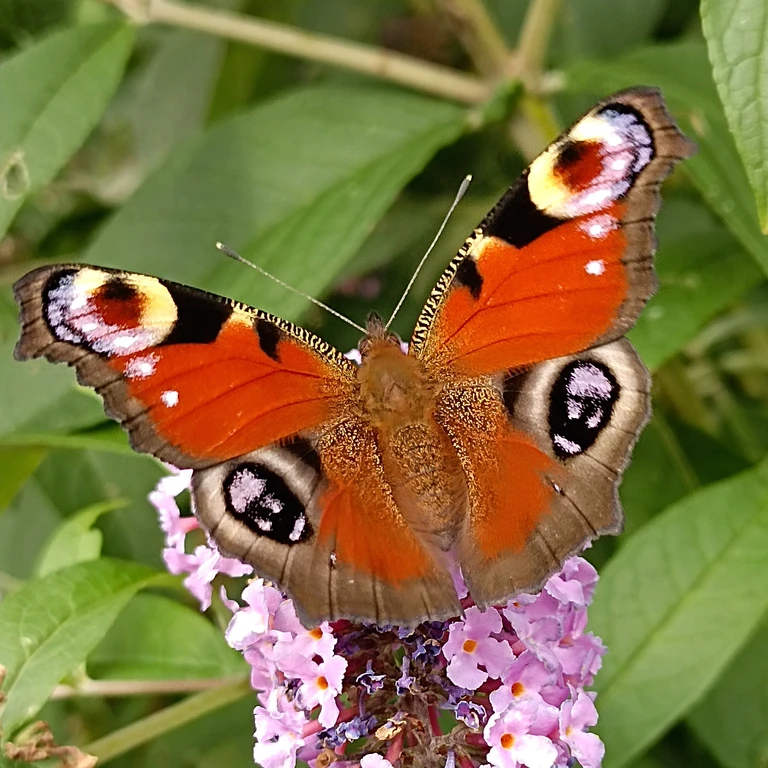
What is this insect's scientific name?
Aglais io
